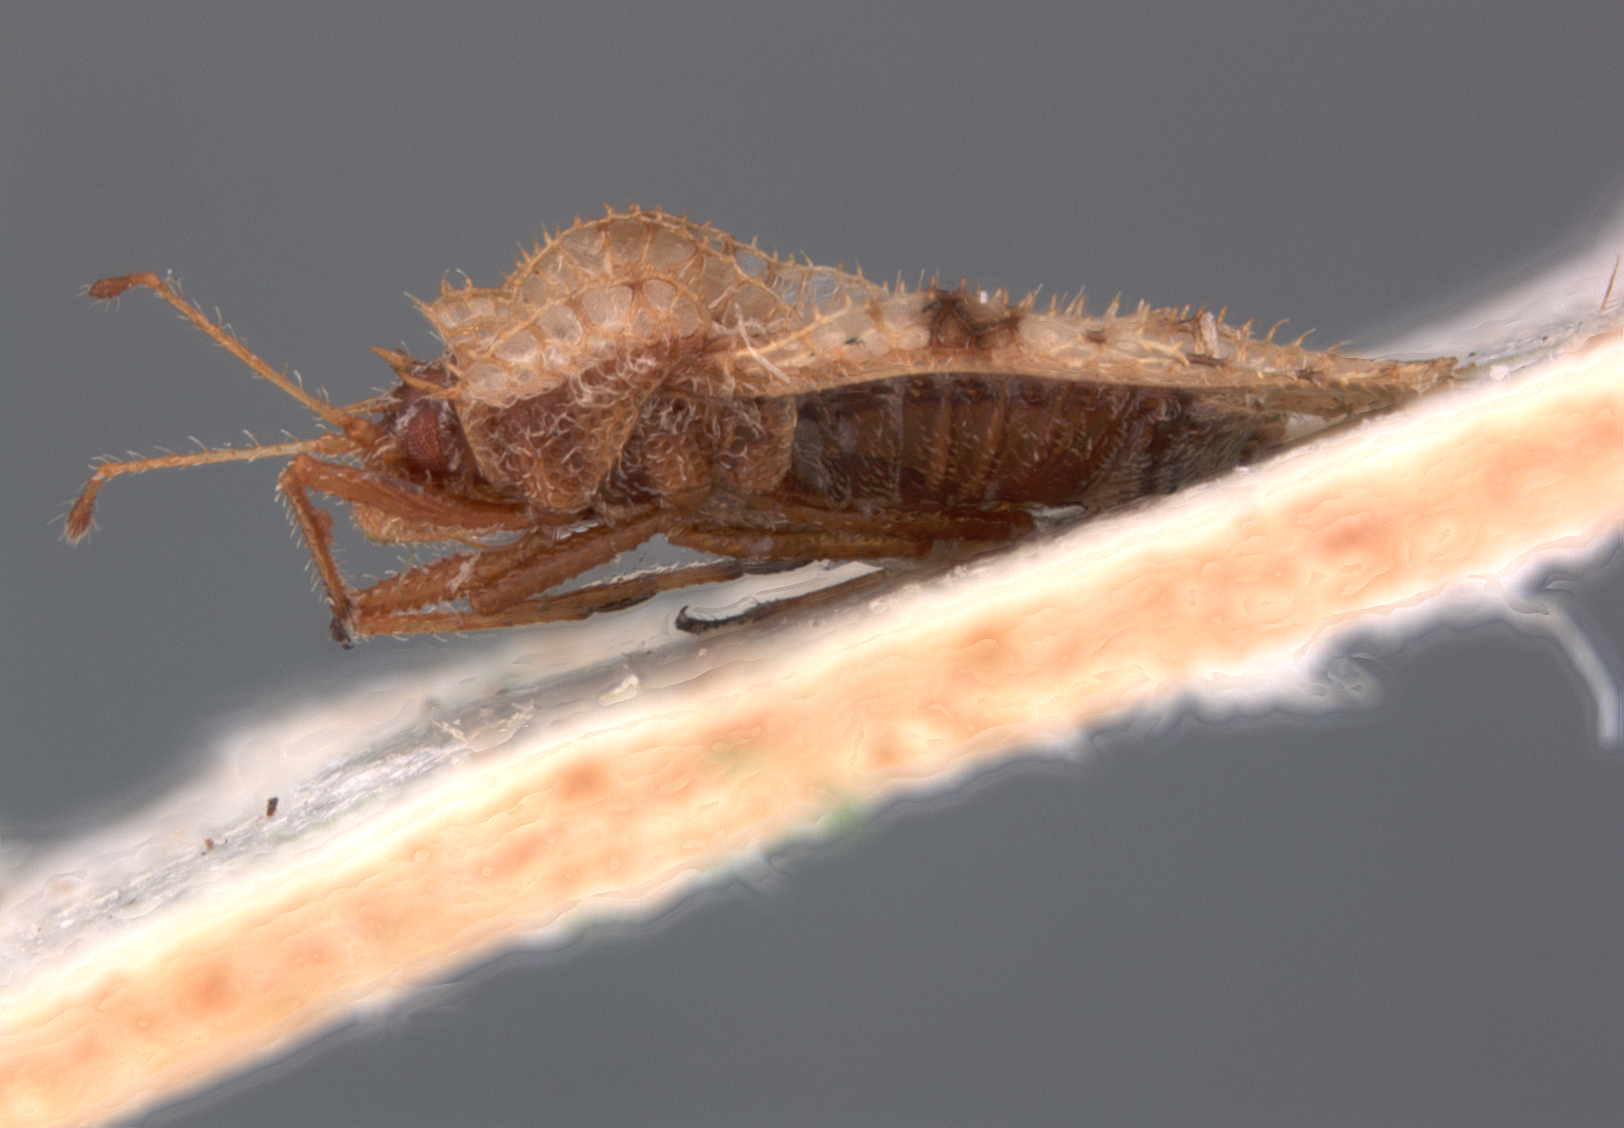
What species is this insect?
Lasiacantha discordis
